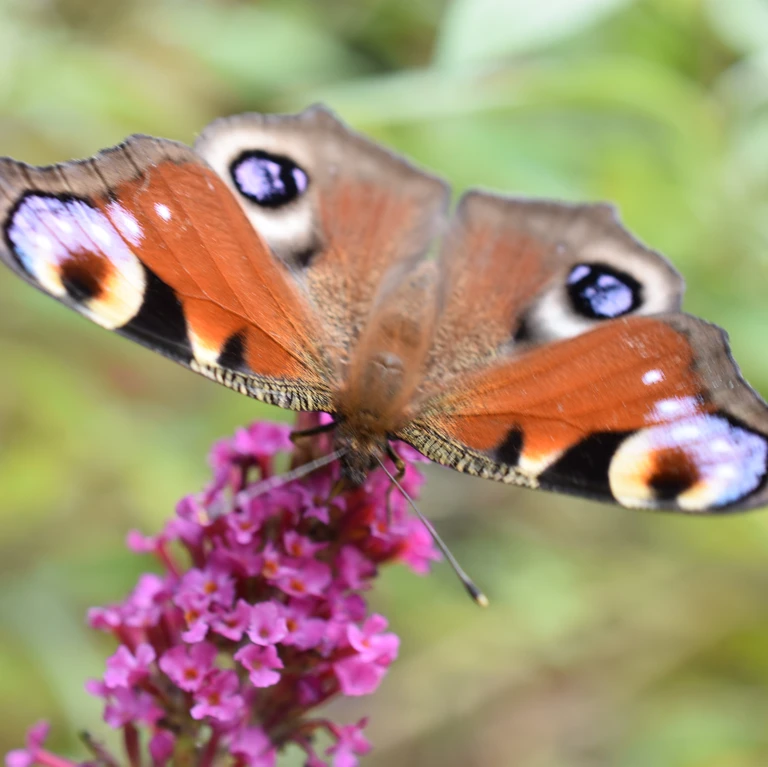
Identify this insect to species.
Aglais io
